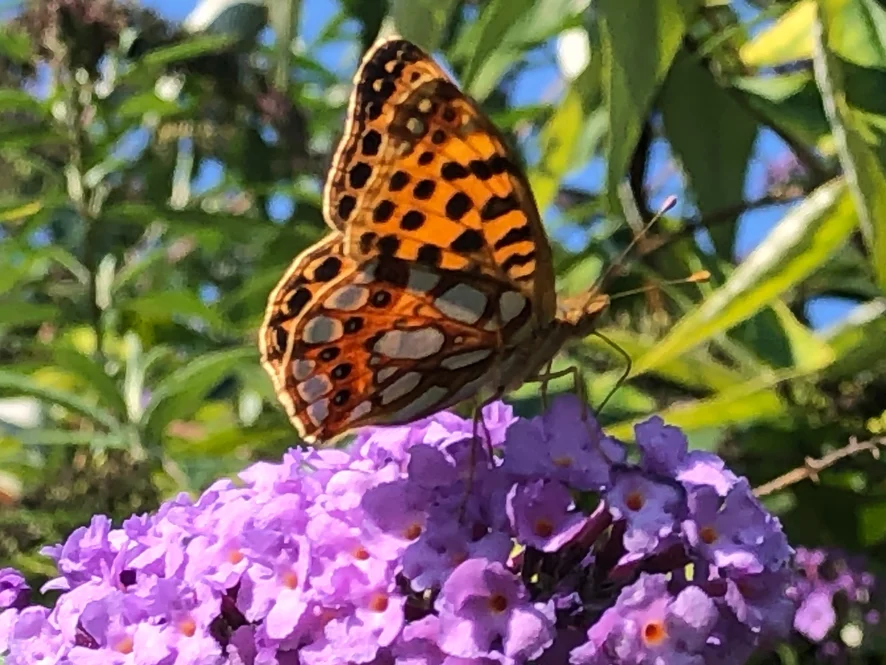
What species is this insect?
Issoria lathonia
